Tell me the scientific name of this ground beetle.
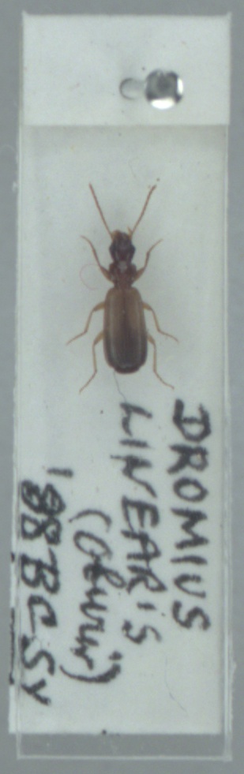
Paradromius linearis
